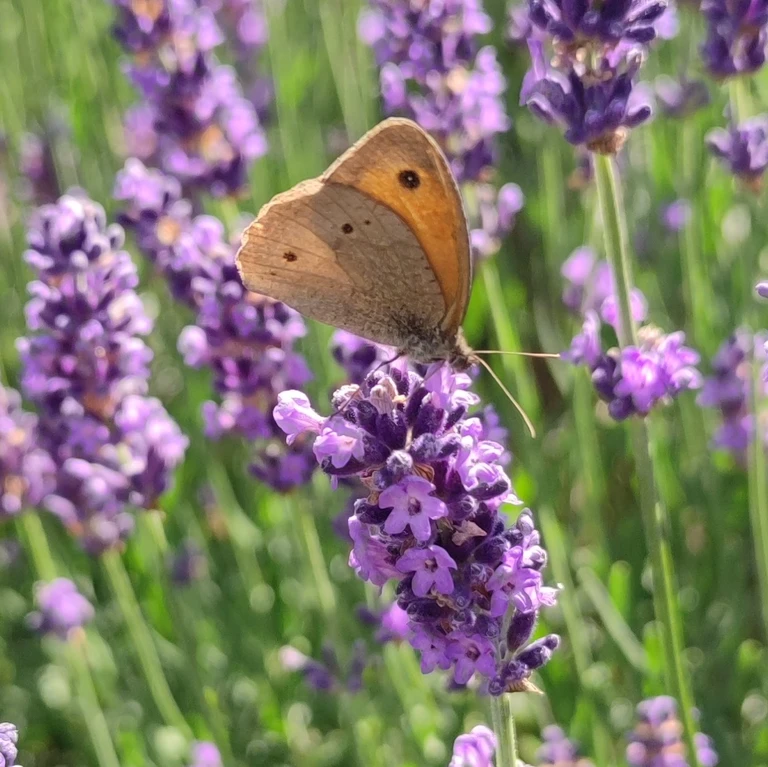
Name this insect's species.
Maniola jurtina
